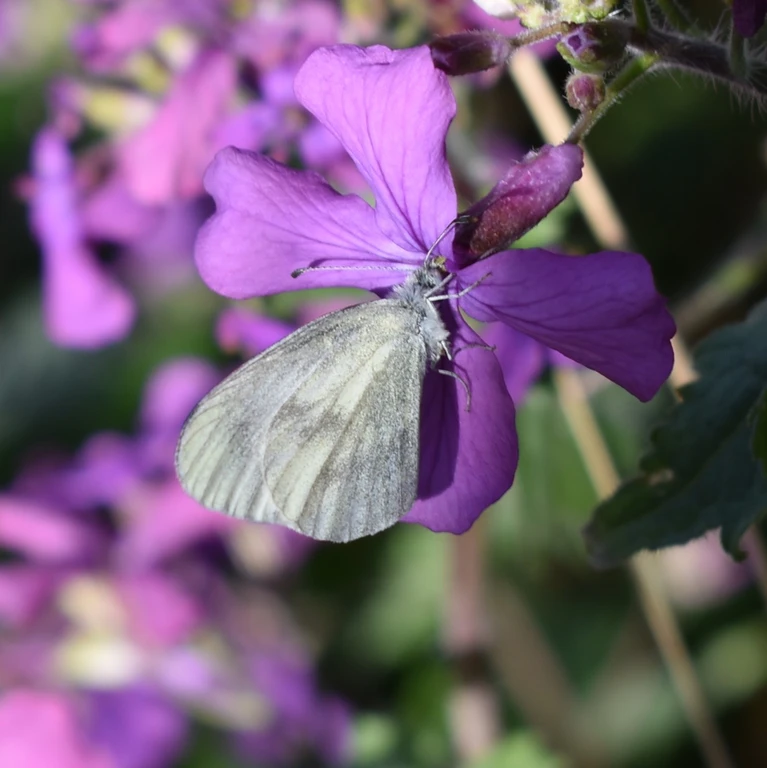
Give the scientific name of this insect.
Leptidea sinapis/juvernica
